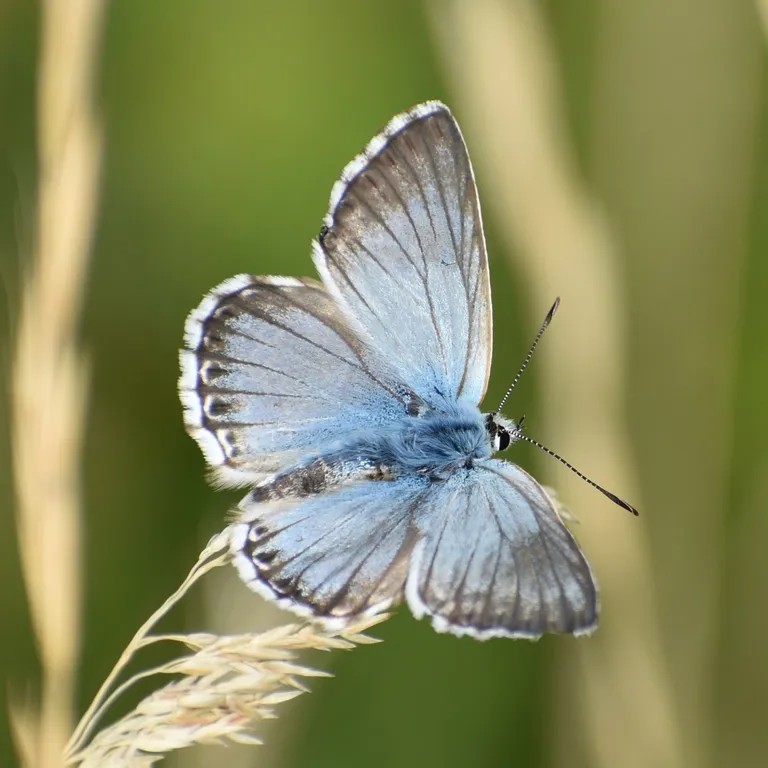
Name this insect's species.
Lysandra coridon
